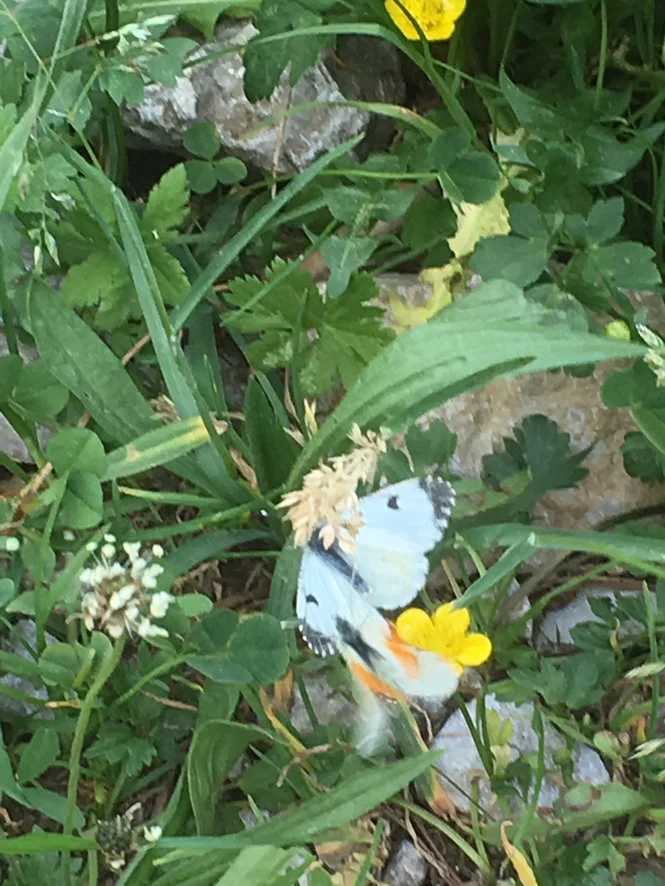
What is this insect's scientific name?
Anthocharis cardamines
